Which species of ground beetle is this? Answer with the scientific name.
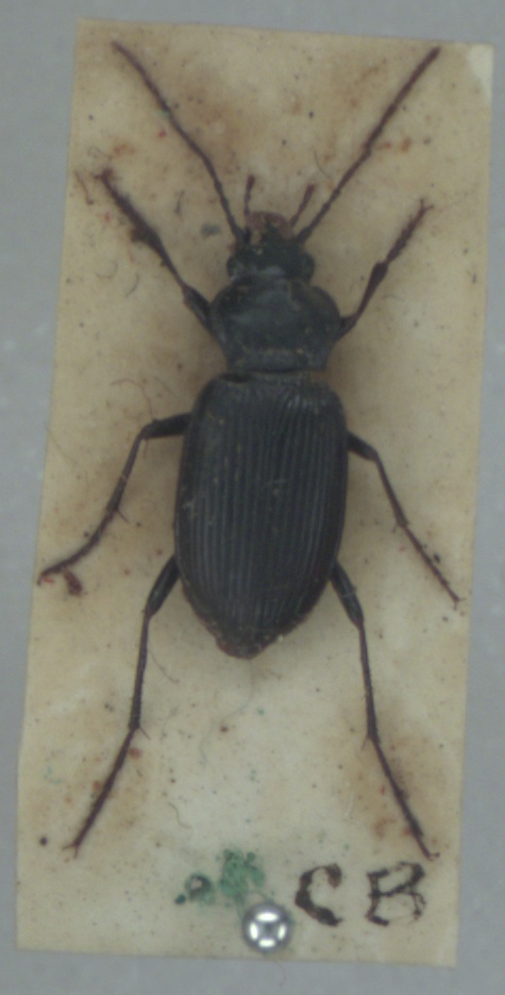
Nebria brevicollis
